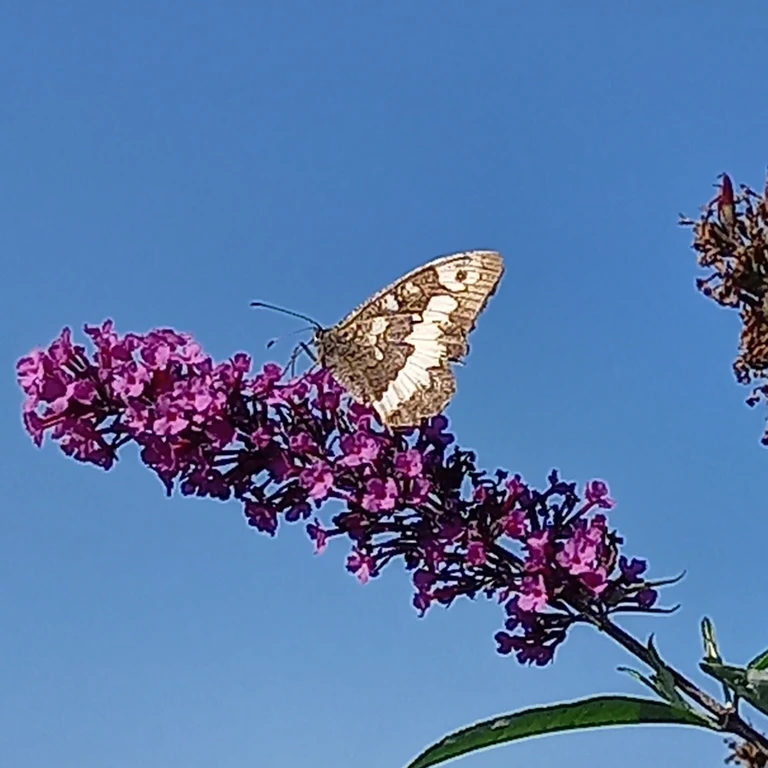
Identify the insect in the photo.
Brintesia circe
